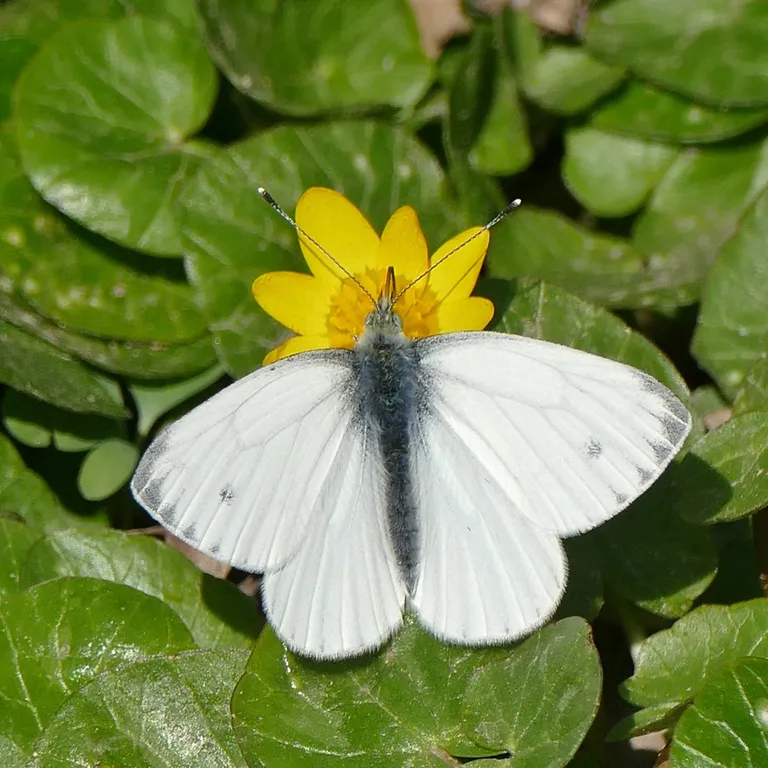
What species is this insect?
Pieris napi
